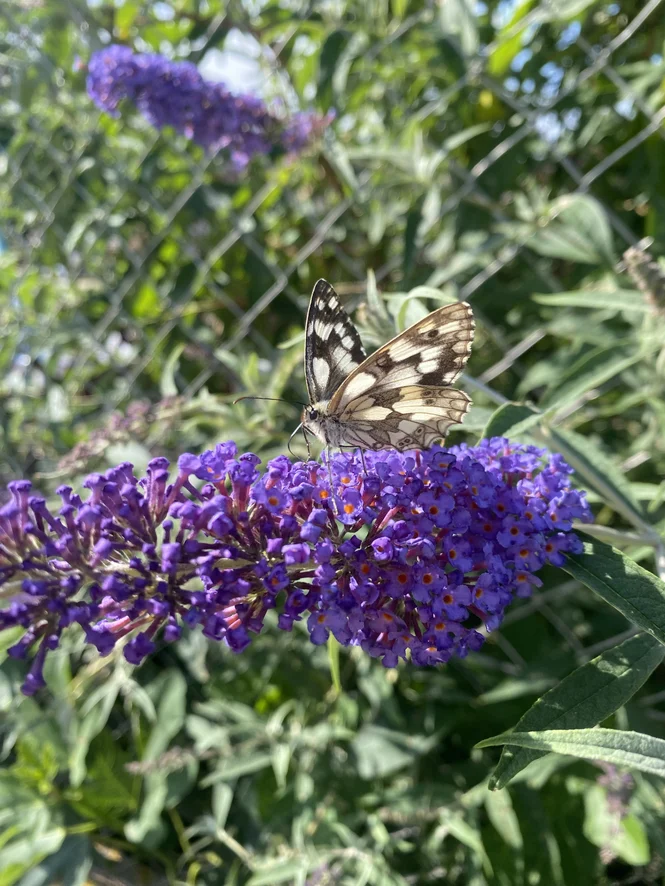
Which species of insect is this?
Melanargia galathea
